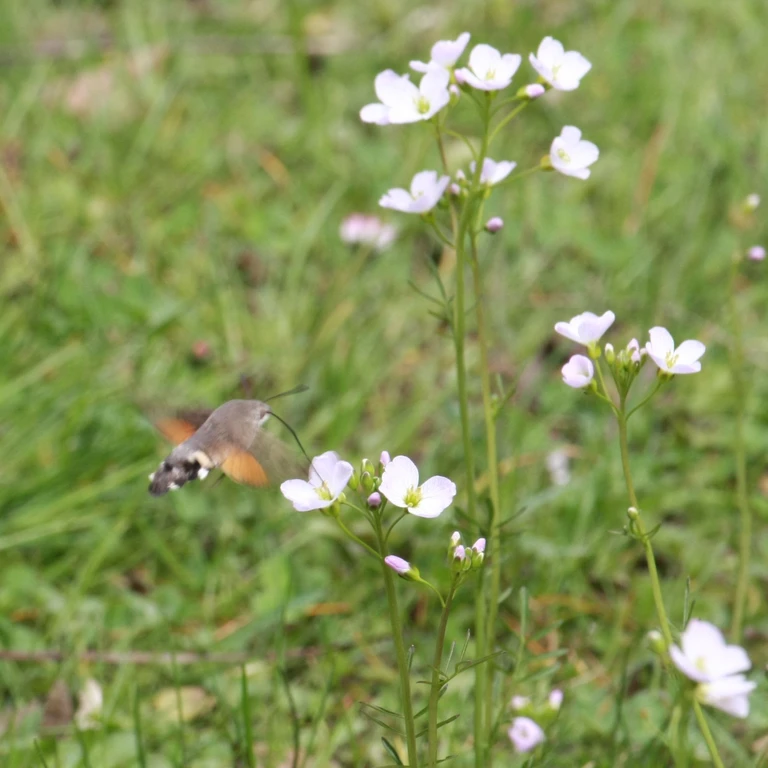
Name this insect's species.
Macroglossum stellatarum
